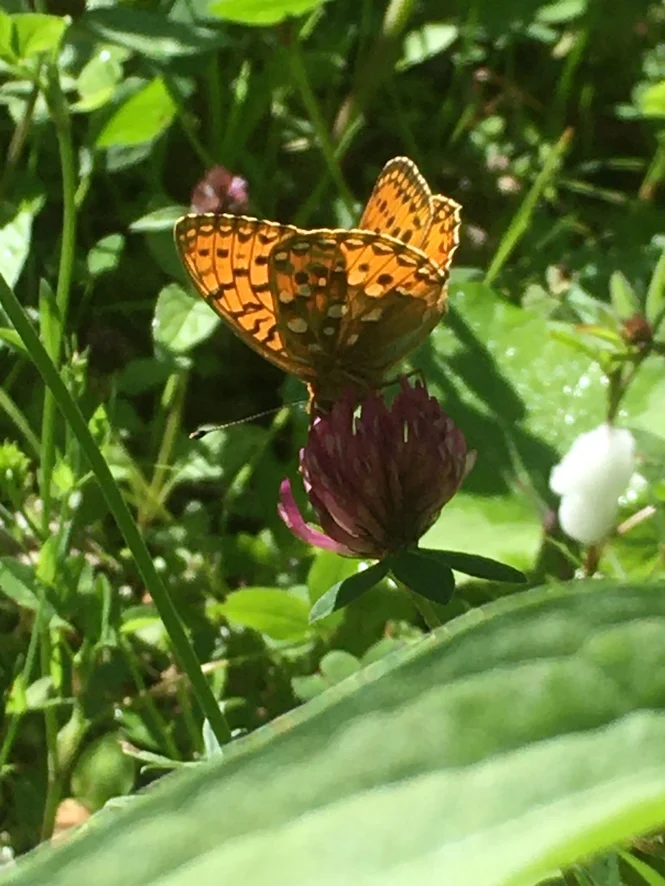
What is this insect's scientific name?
Speyeria aglaja
